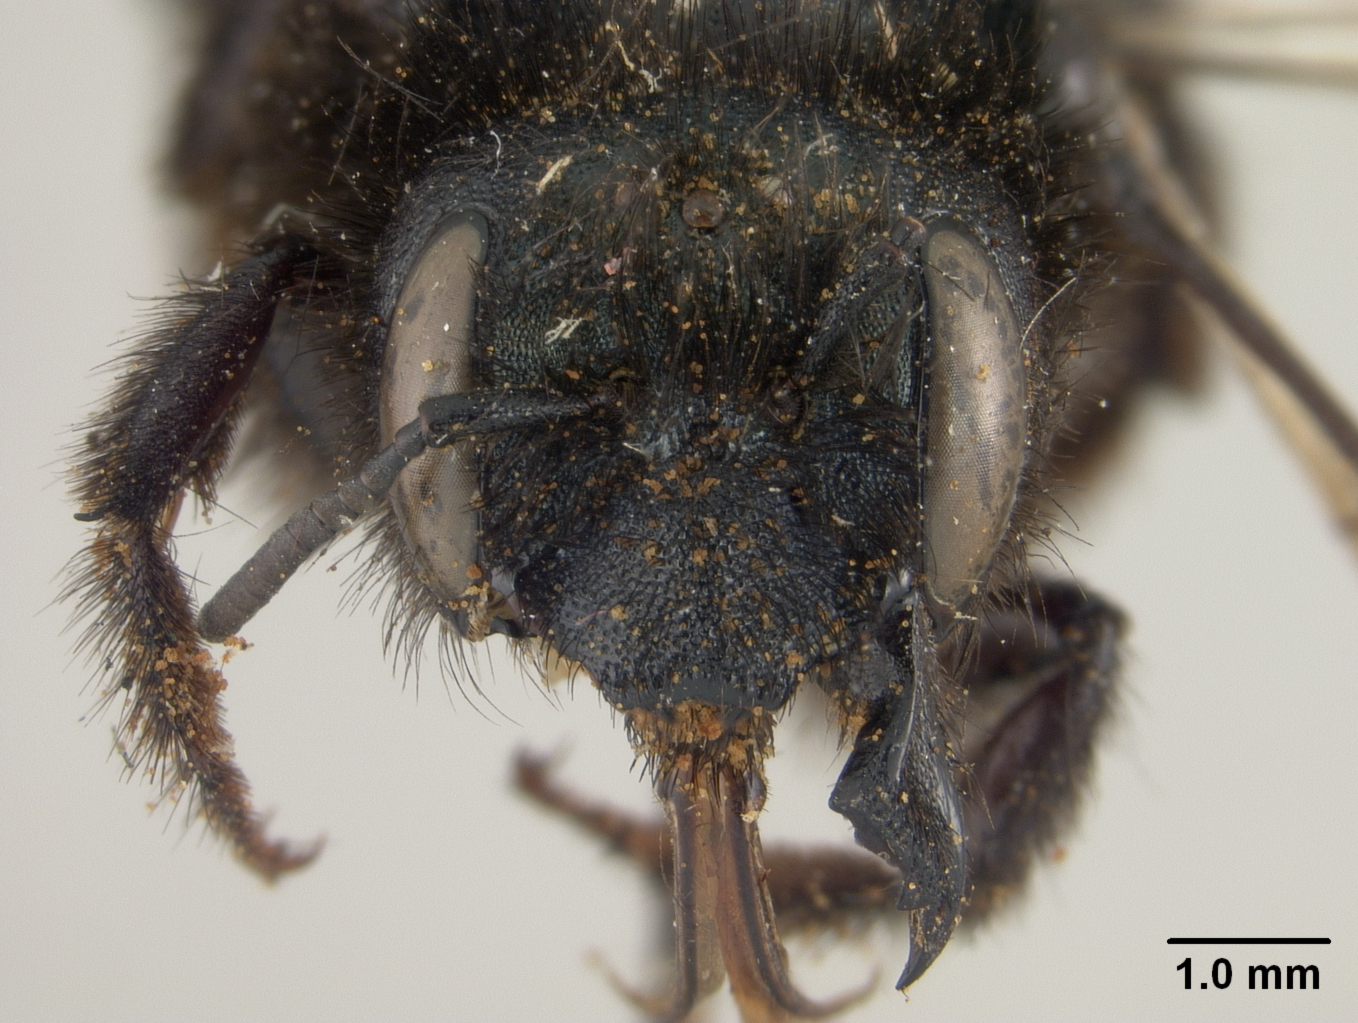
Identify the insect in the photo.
Osmia mendocinensis
